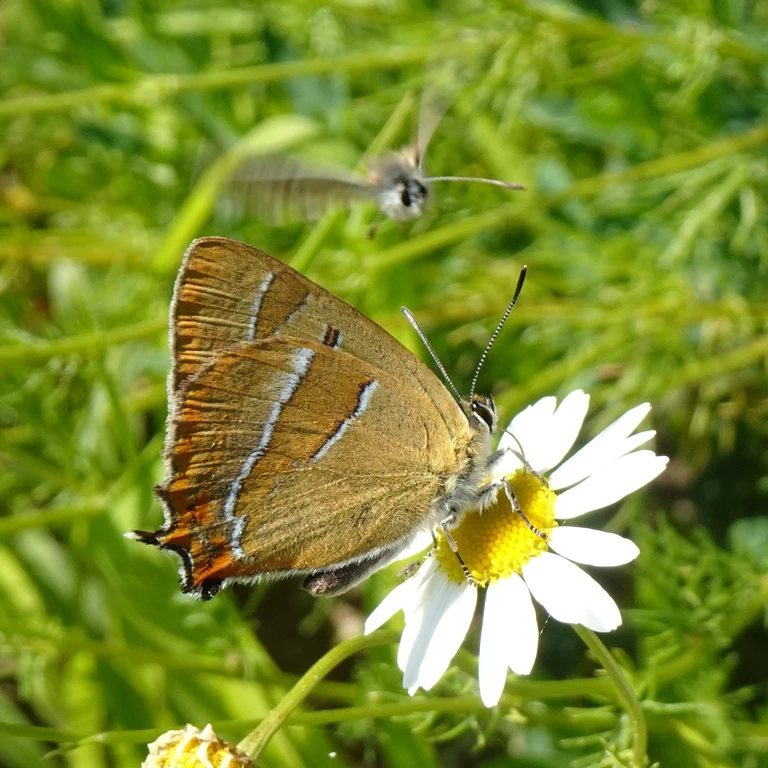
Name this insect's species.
Thecla betulae
